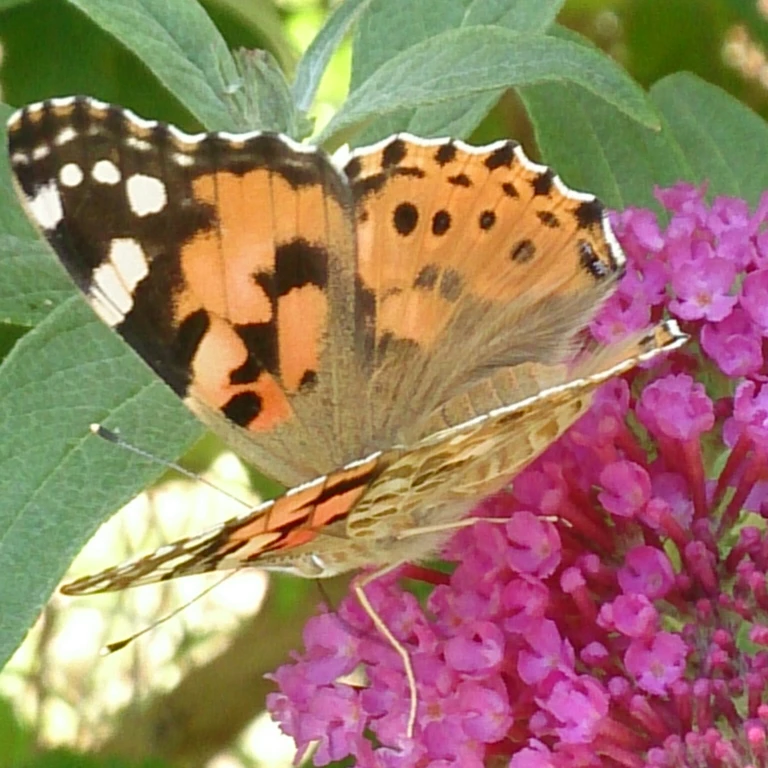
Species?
Vanessa cardui
